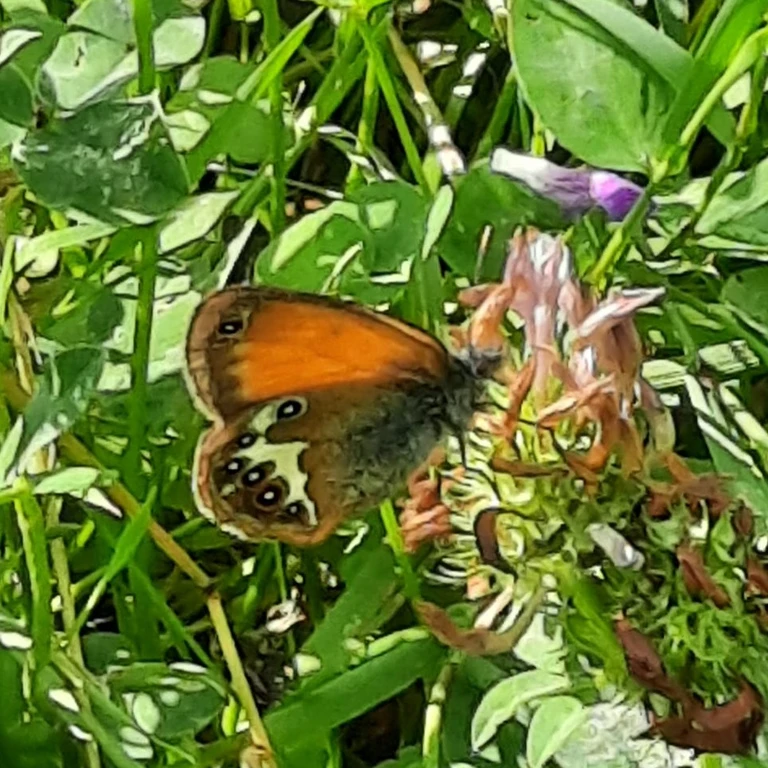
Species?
Coenonympha arcania
